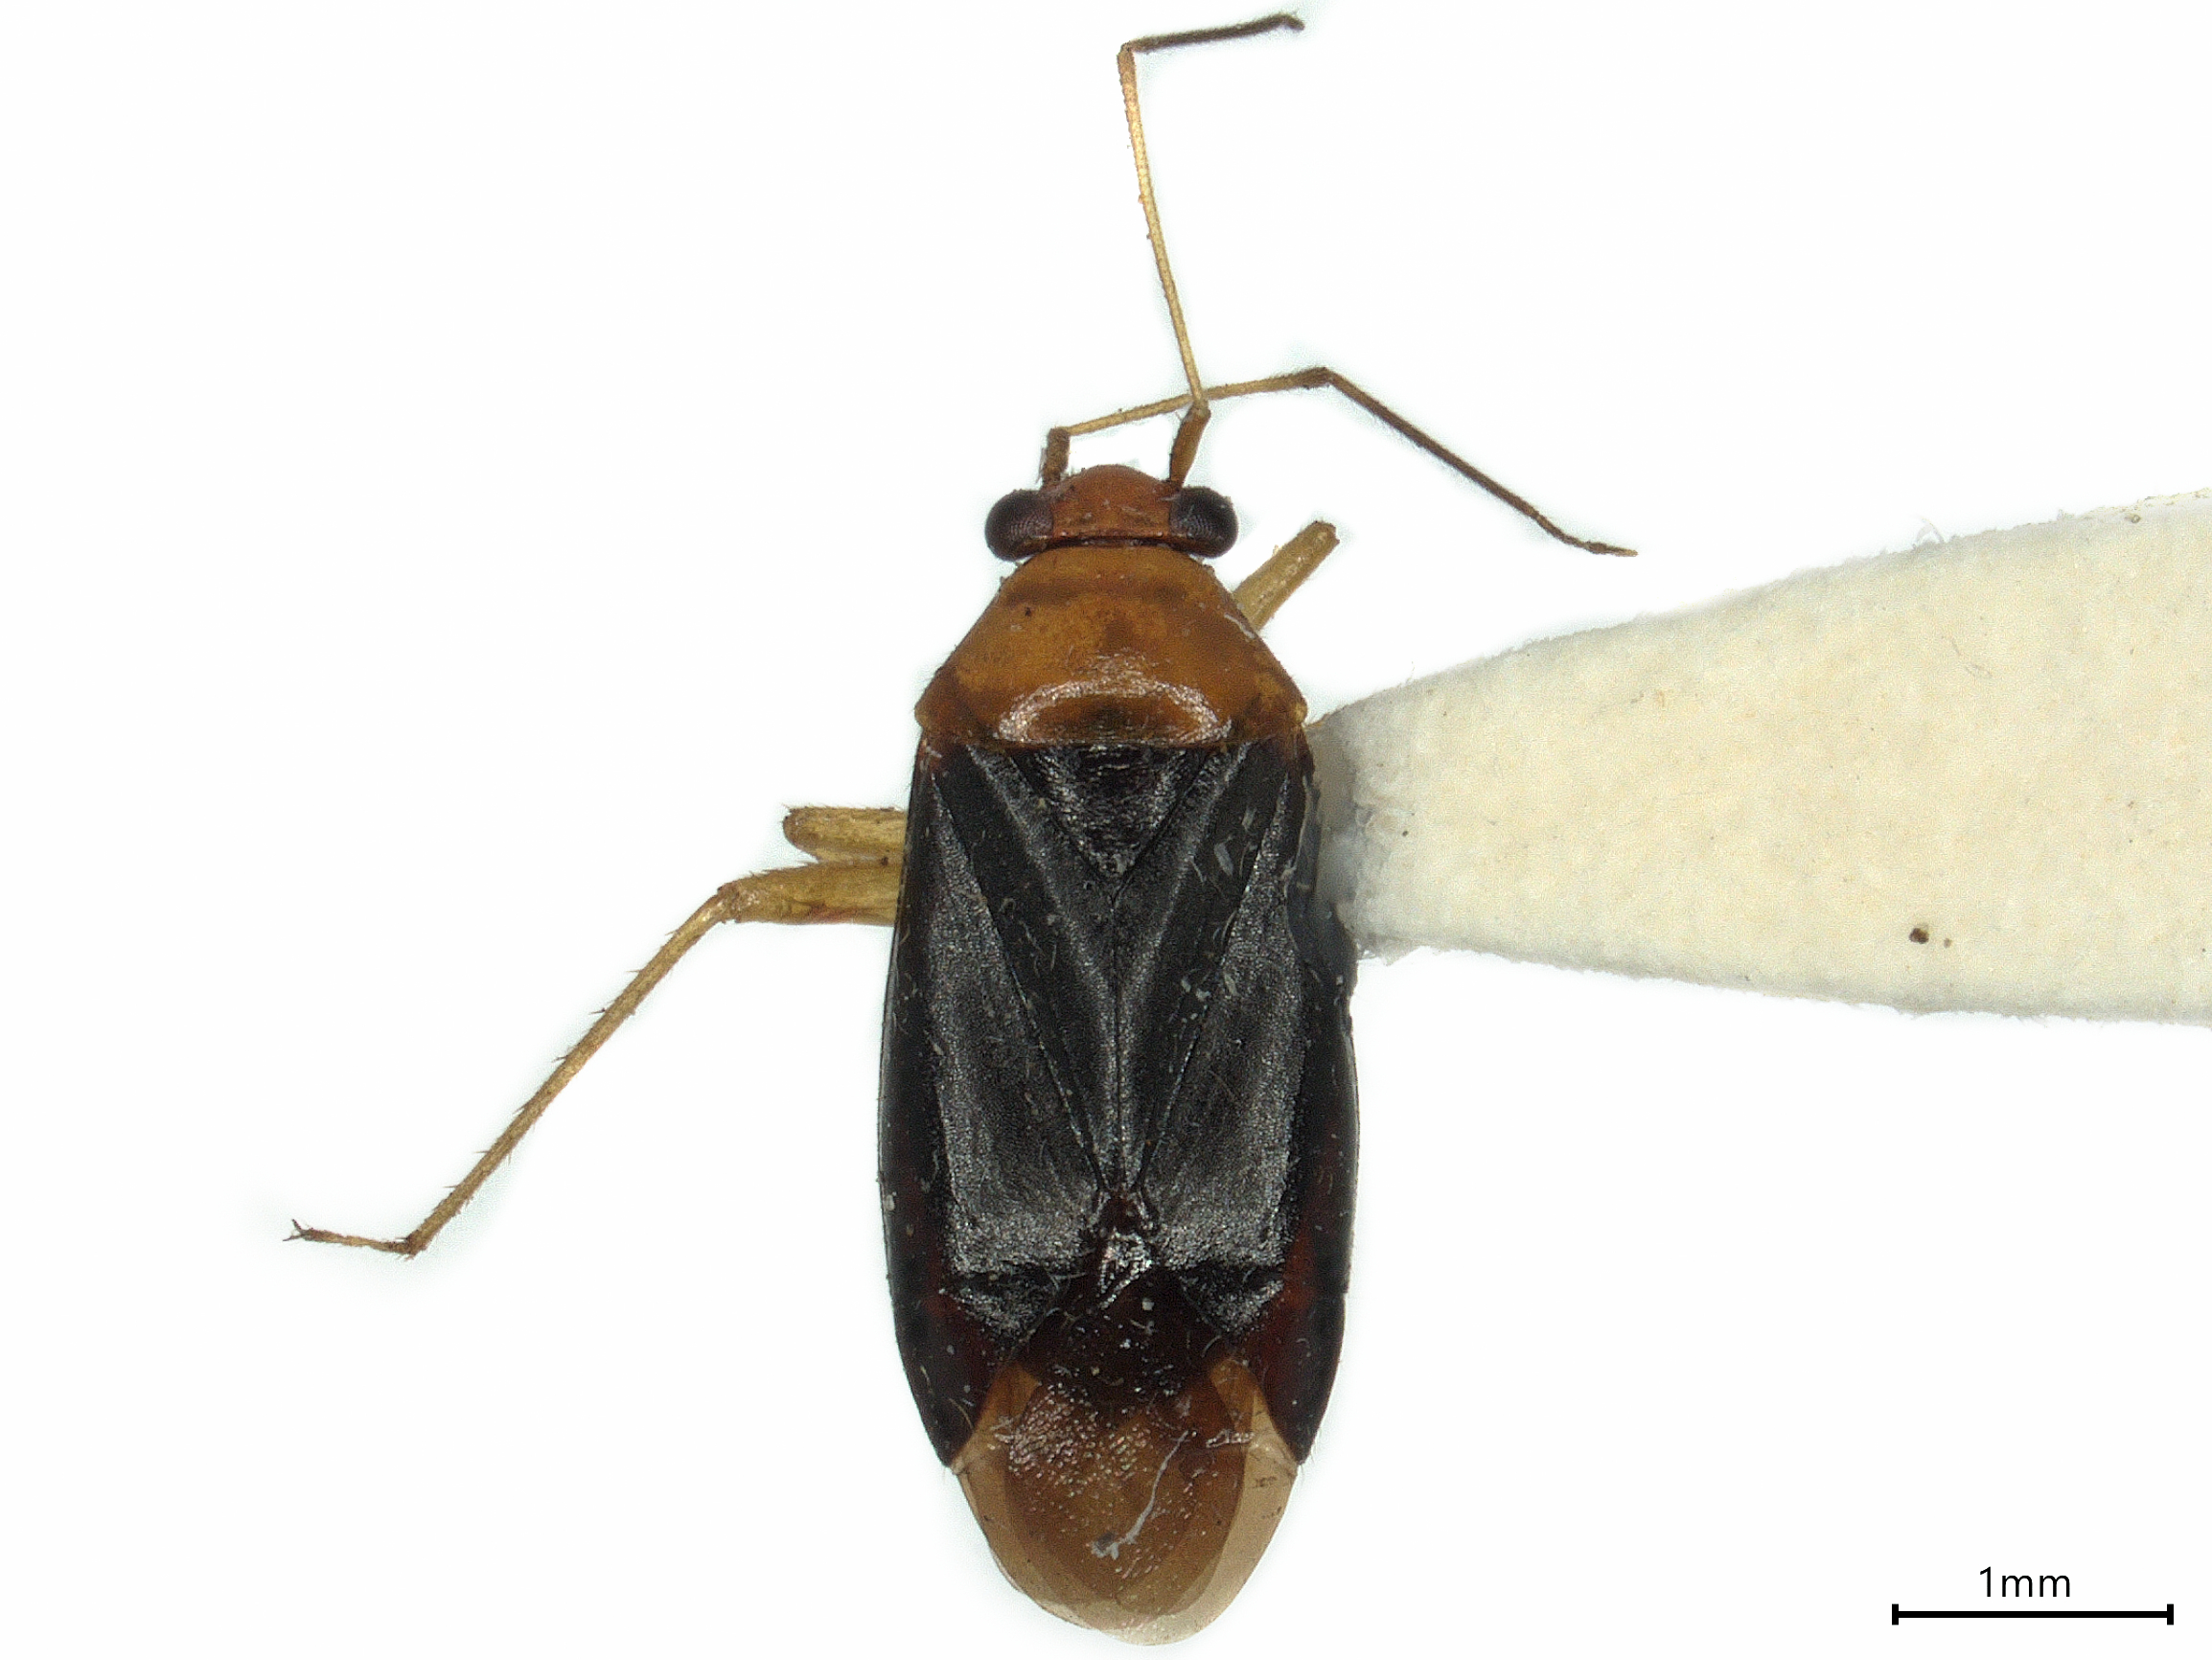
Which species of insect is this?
Jornandes genetivus
